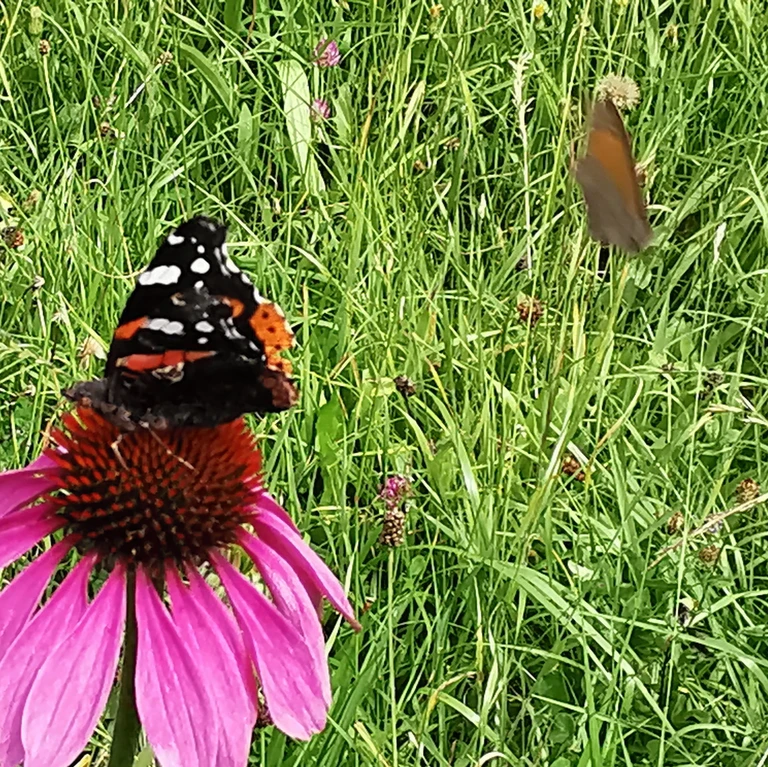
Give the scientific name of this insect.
Vanessa atalanta
